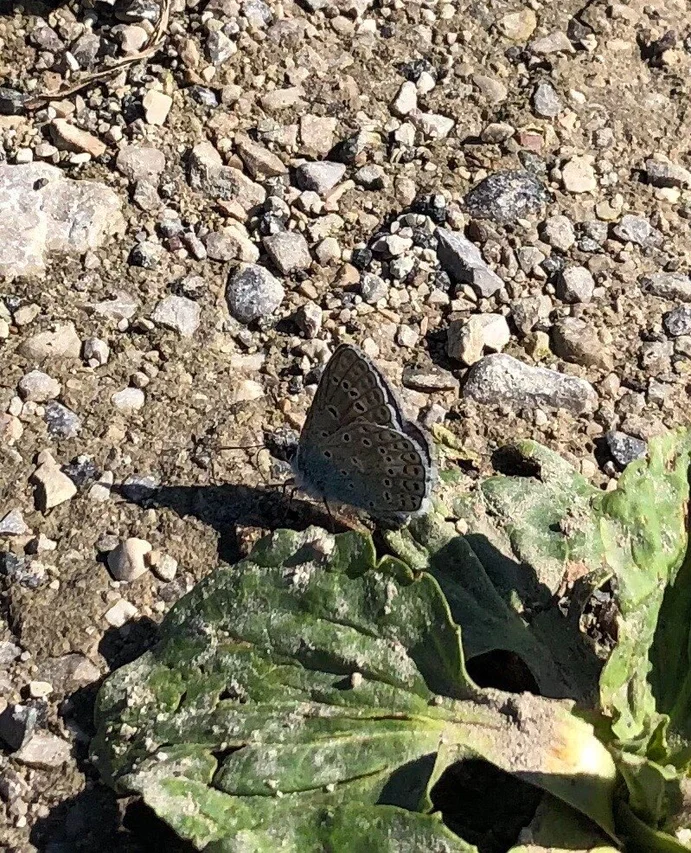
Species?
Polyommatus icarus
